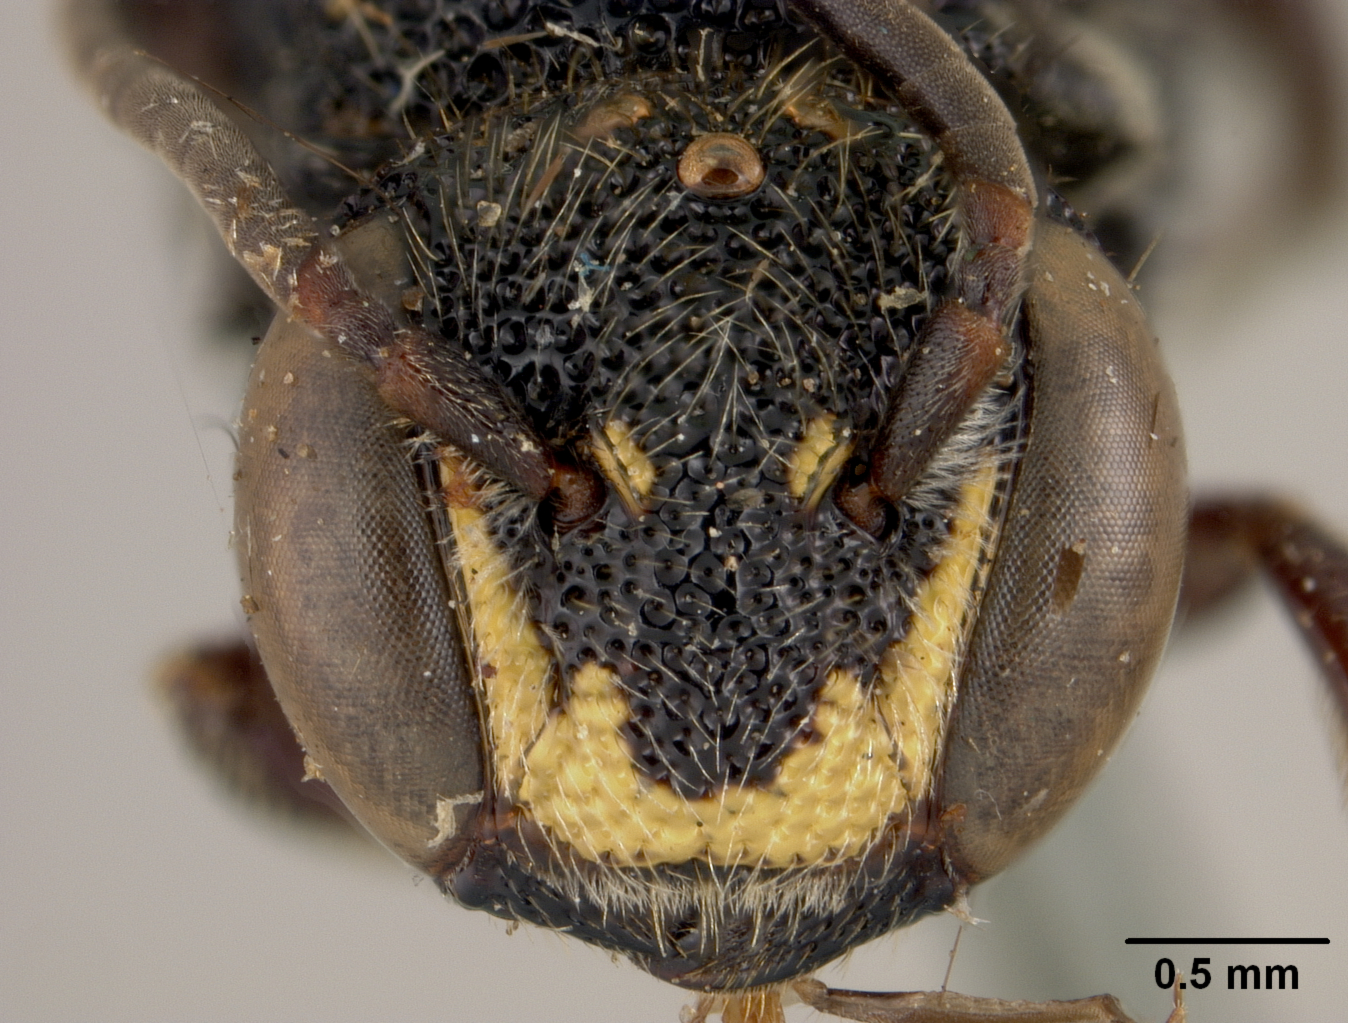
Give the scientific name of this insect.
Stelis veraecrucis
